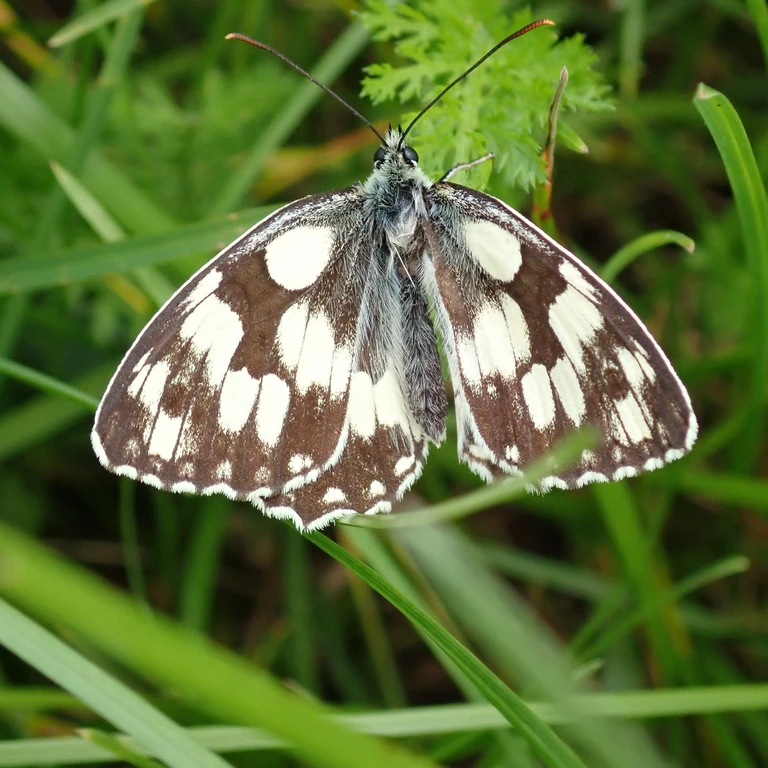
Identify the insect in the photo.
Melanargia galathea
